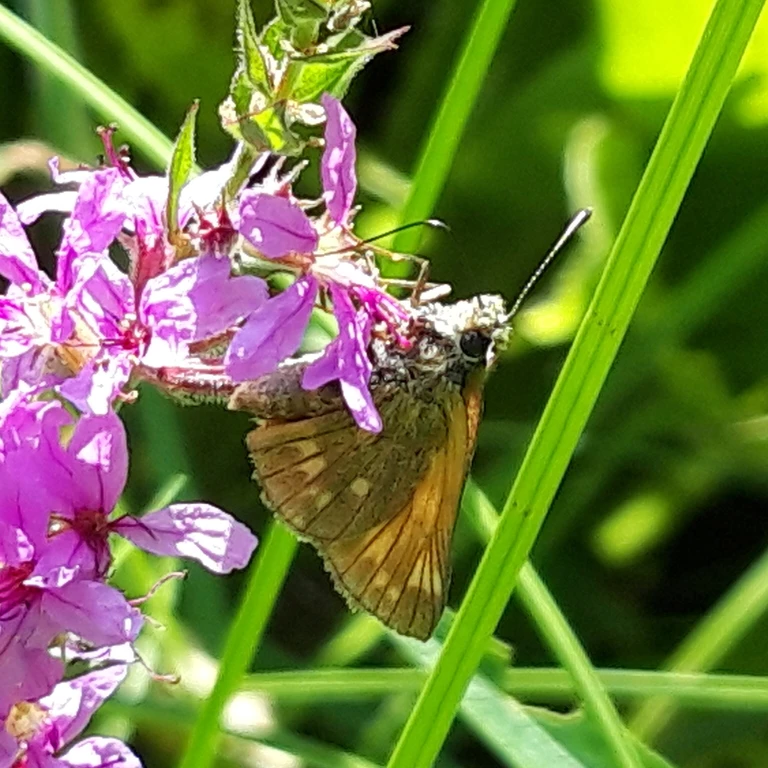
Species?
Ochlodes sylvanus (also Ochlodes venata)
